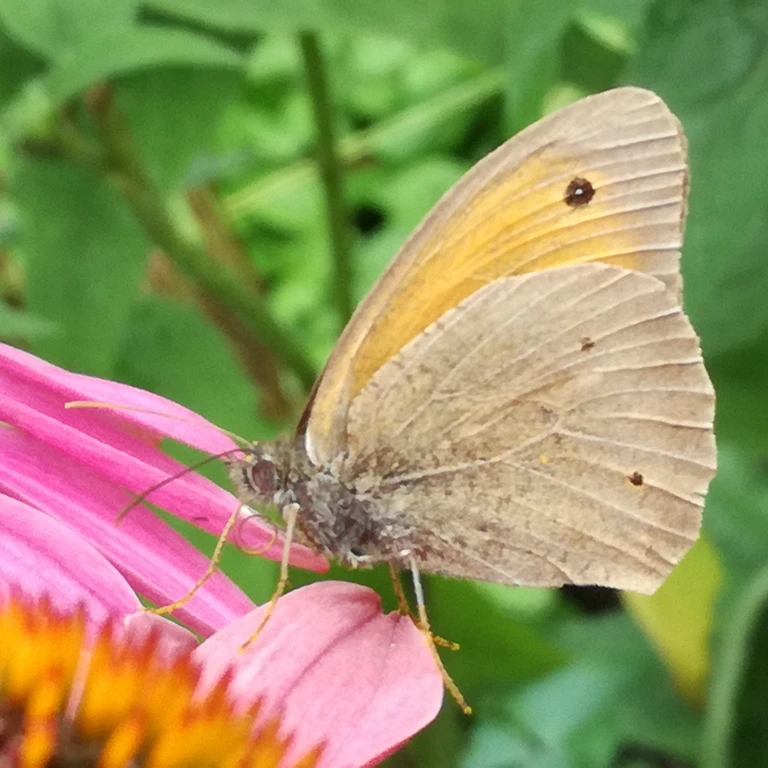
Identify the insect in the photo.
Maniola jurtina
